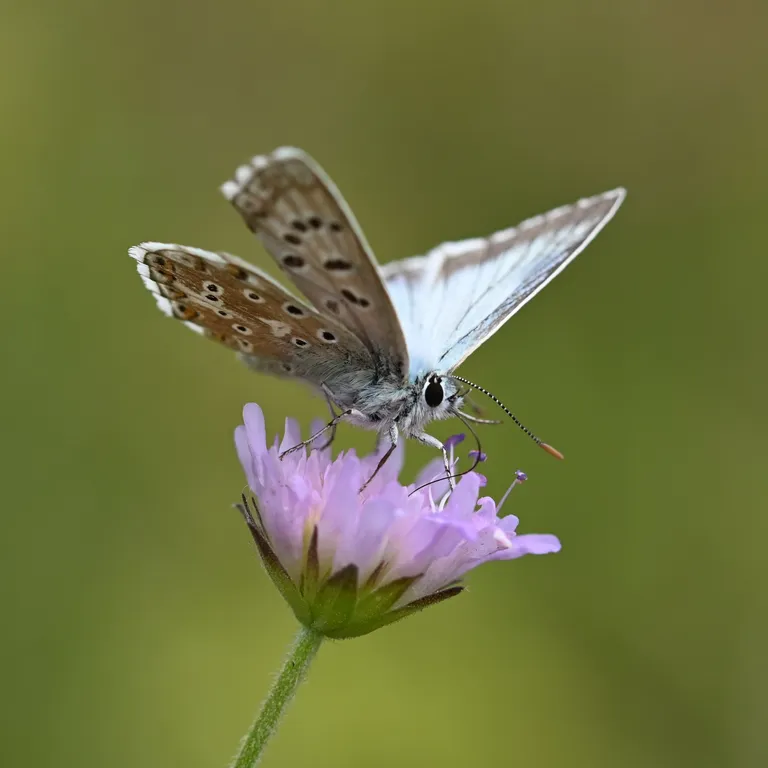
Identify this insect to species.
Lysandra coridon
